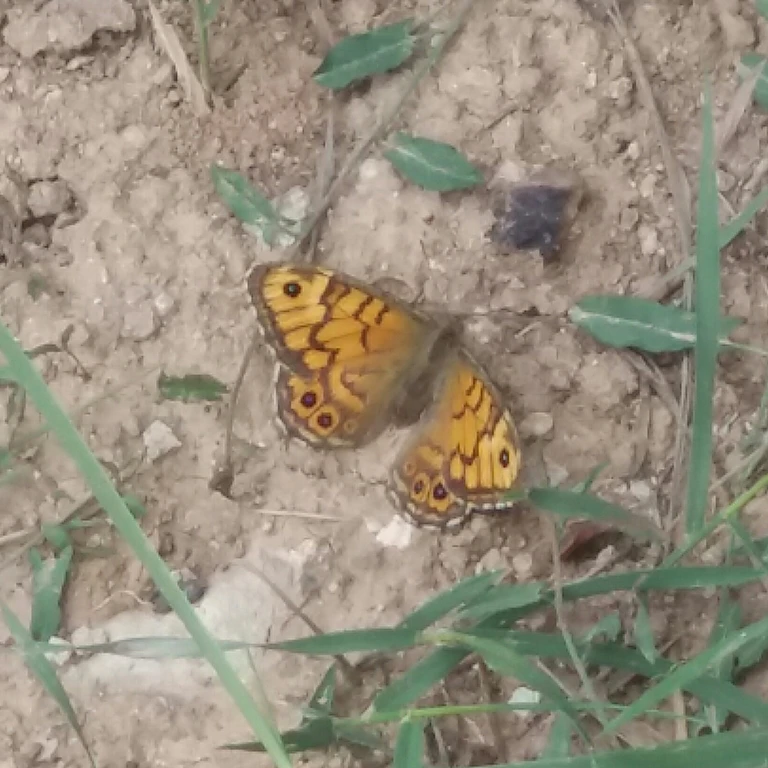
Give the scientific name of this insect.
Lasiommata megera (also Pararge megera)
